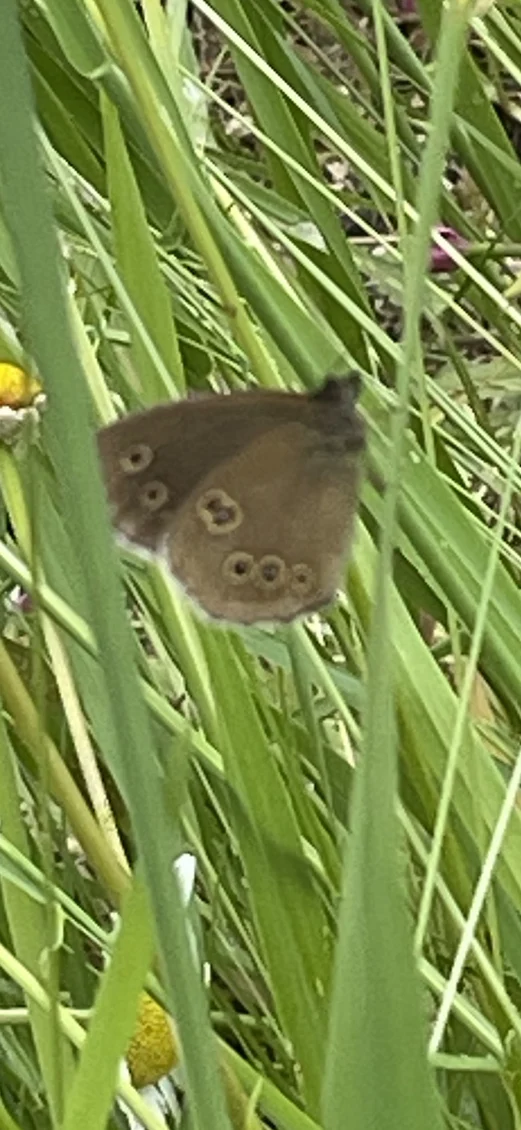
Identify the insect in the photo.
Aphantopus hyperantus
